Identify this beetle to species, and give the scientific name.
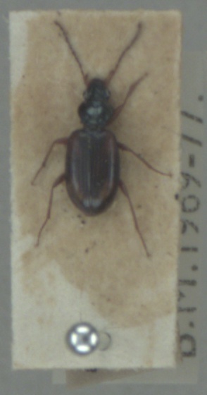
Bembidion tetracolum
